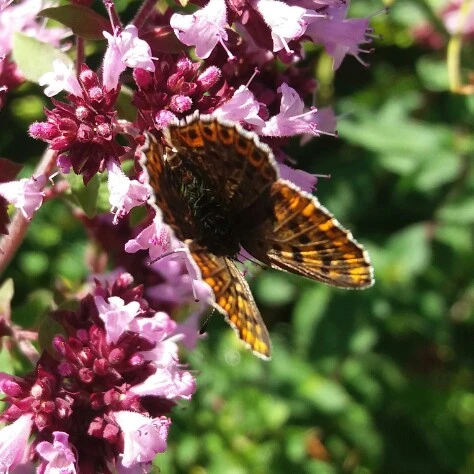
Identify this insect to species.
Lycaena tityrus (also Loweia tityrus)
